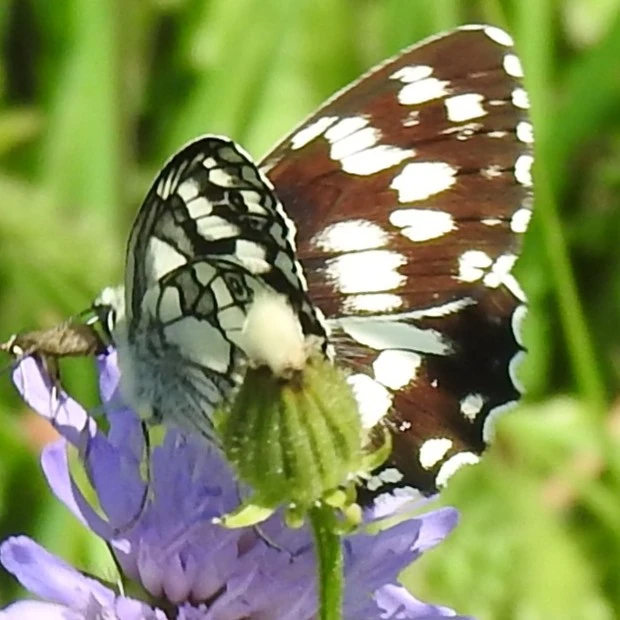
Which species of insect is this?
Melanargia galathea
